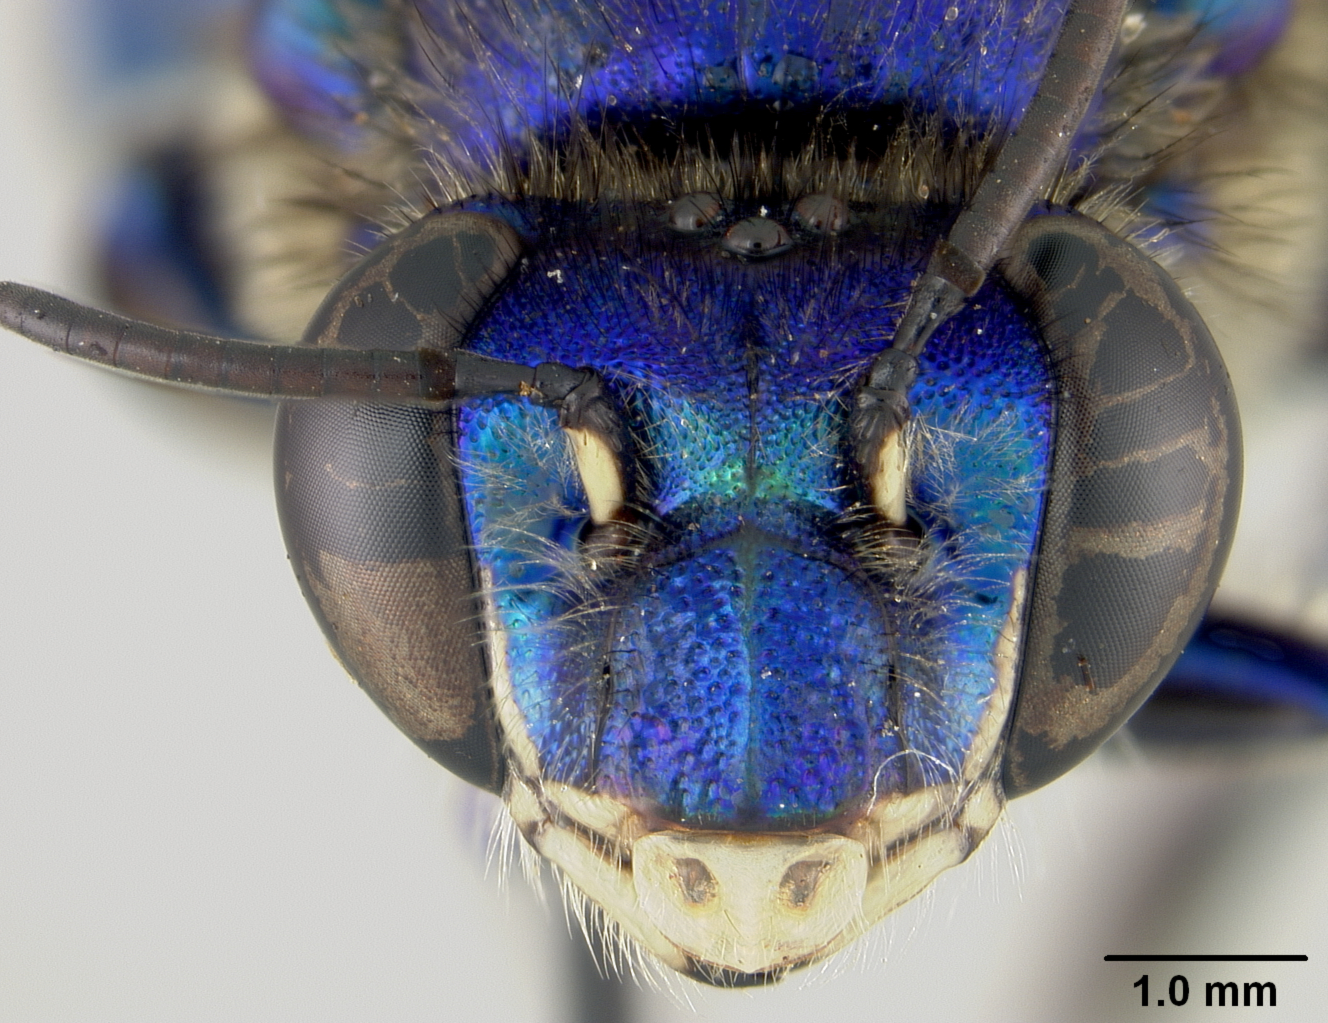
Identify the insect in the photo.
Euglossa hyacinthina
